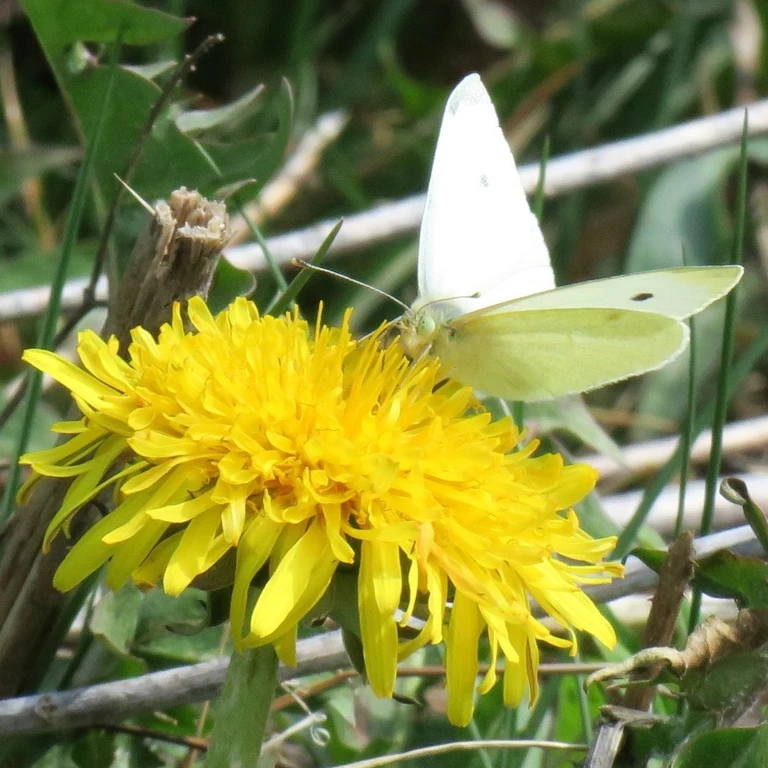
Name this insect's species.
Pieris rapae
